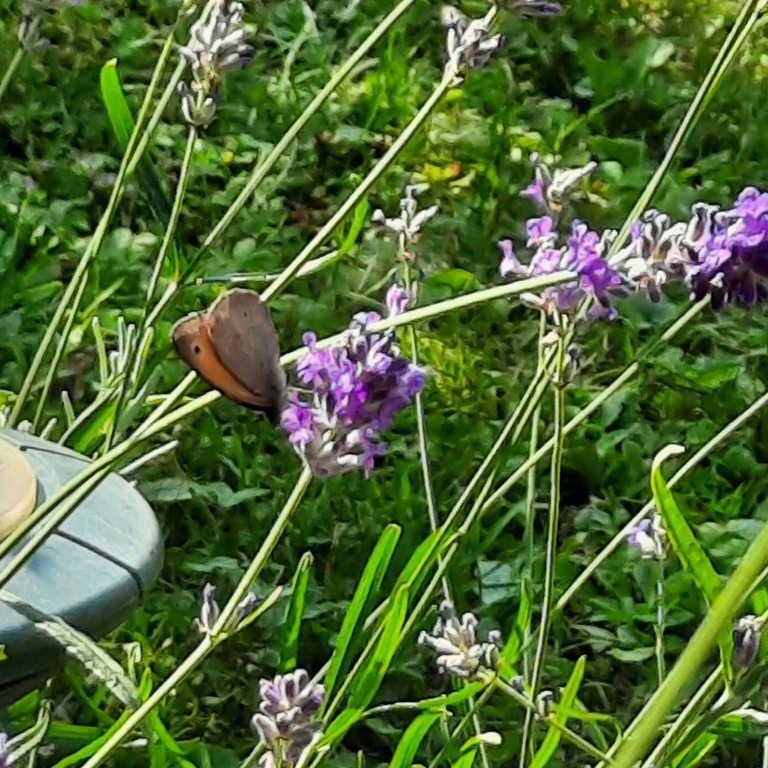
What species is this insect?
Maniola jurtina
